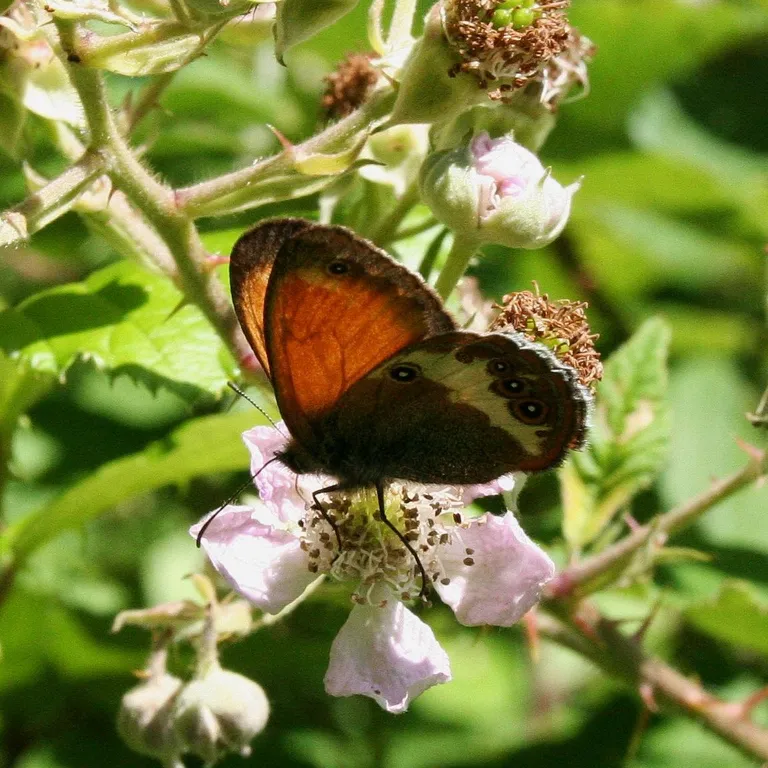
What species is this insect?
Coenonympha arcania
